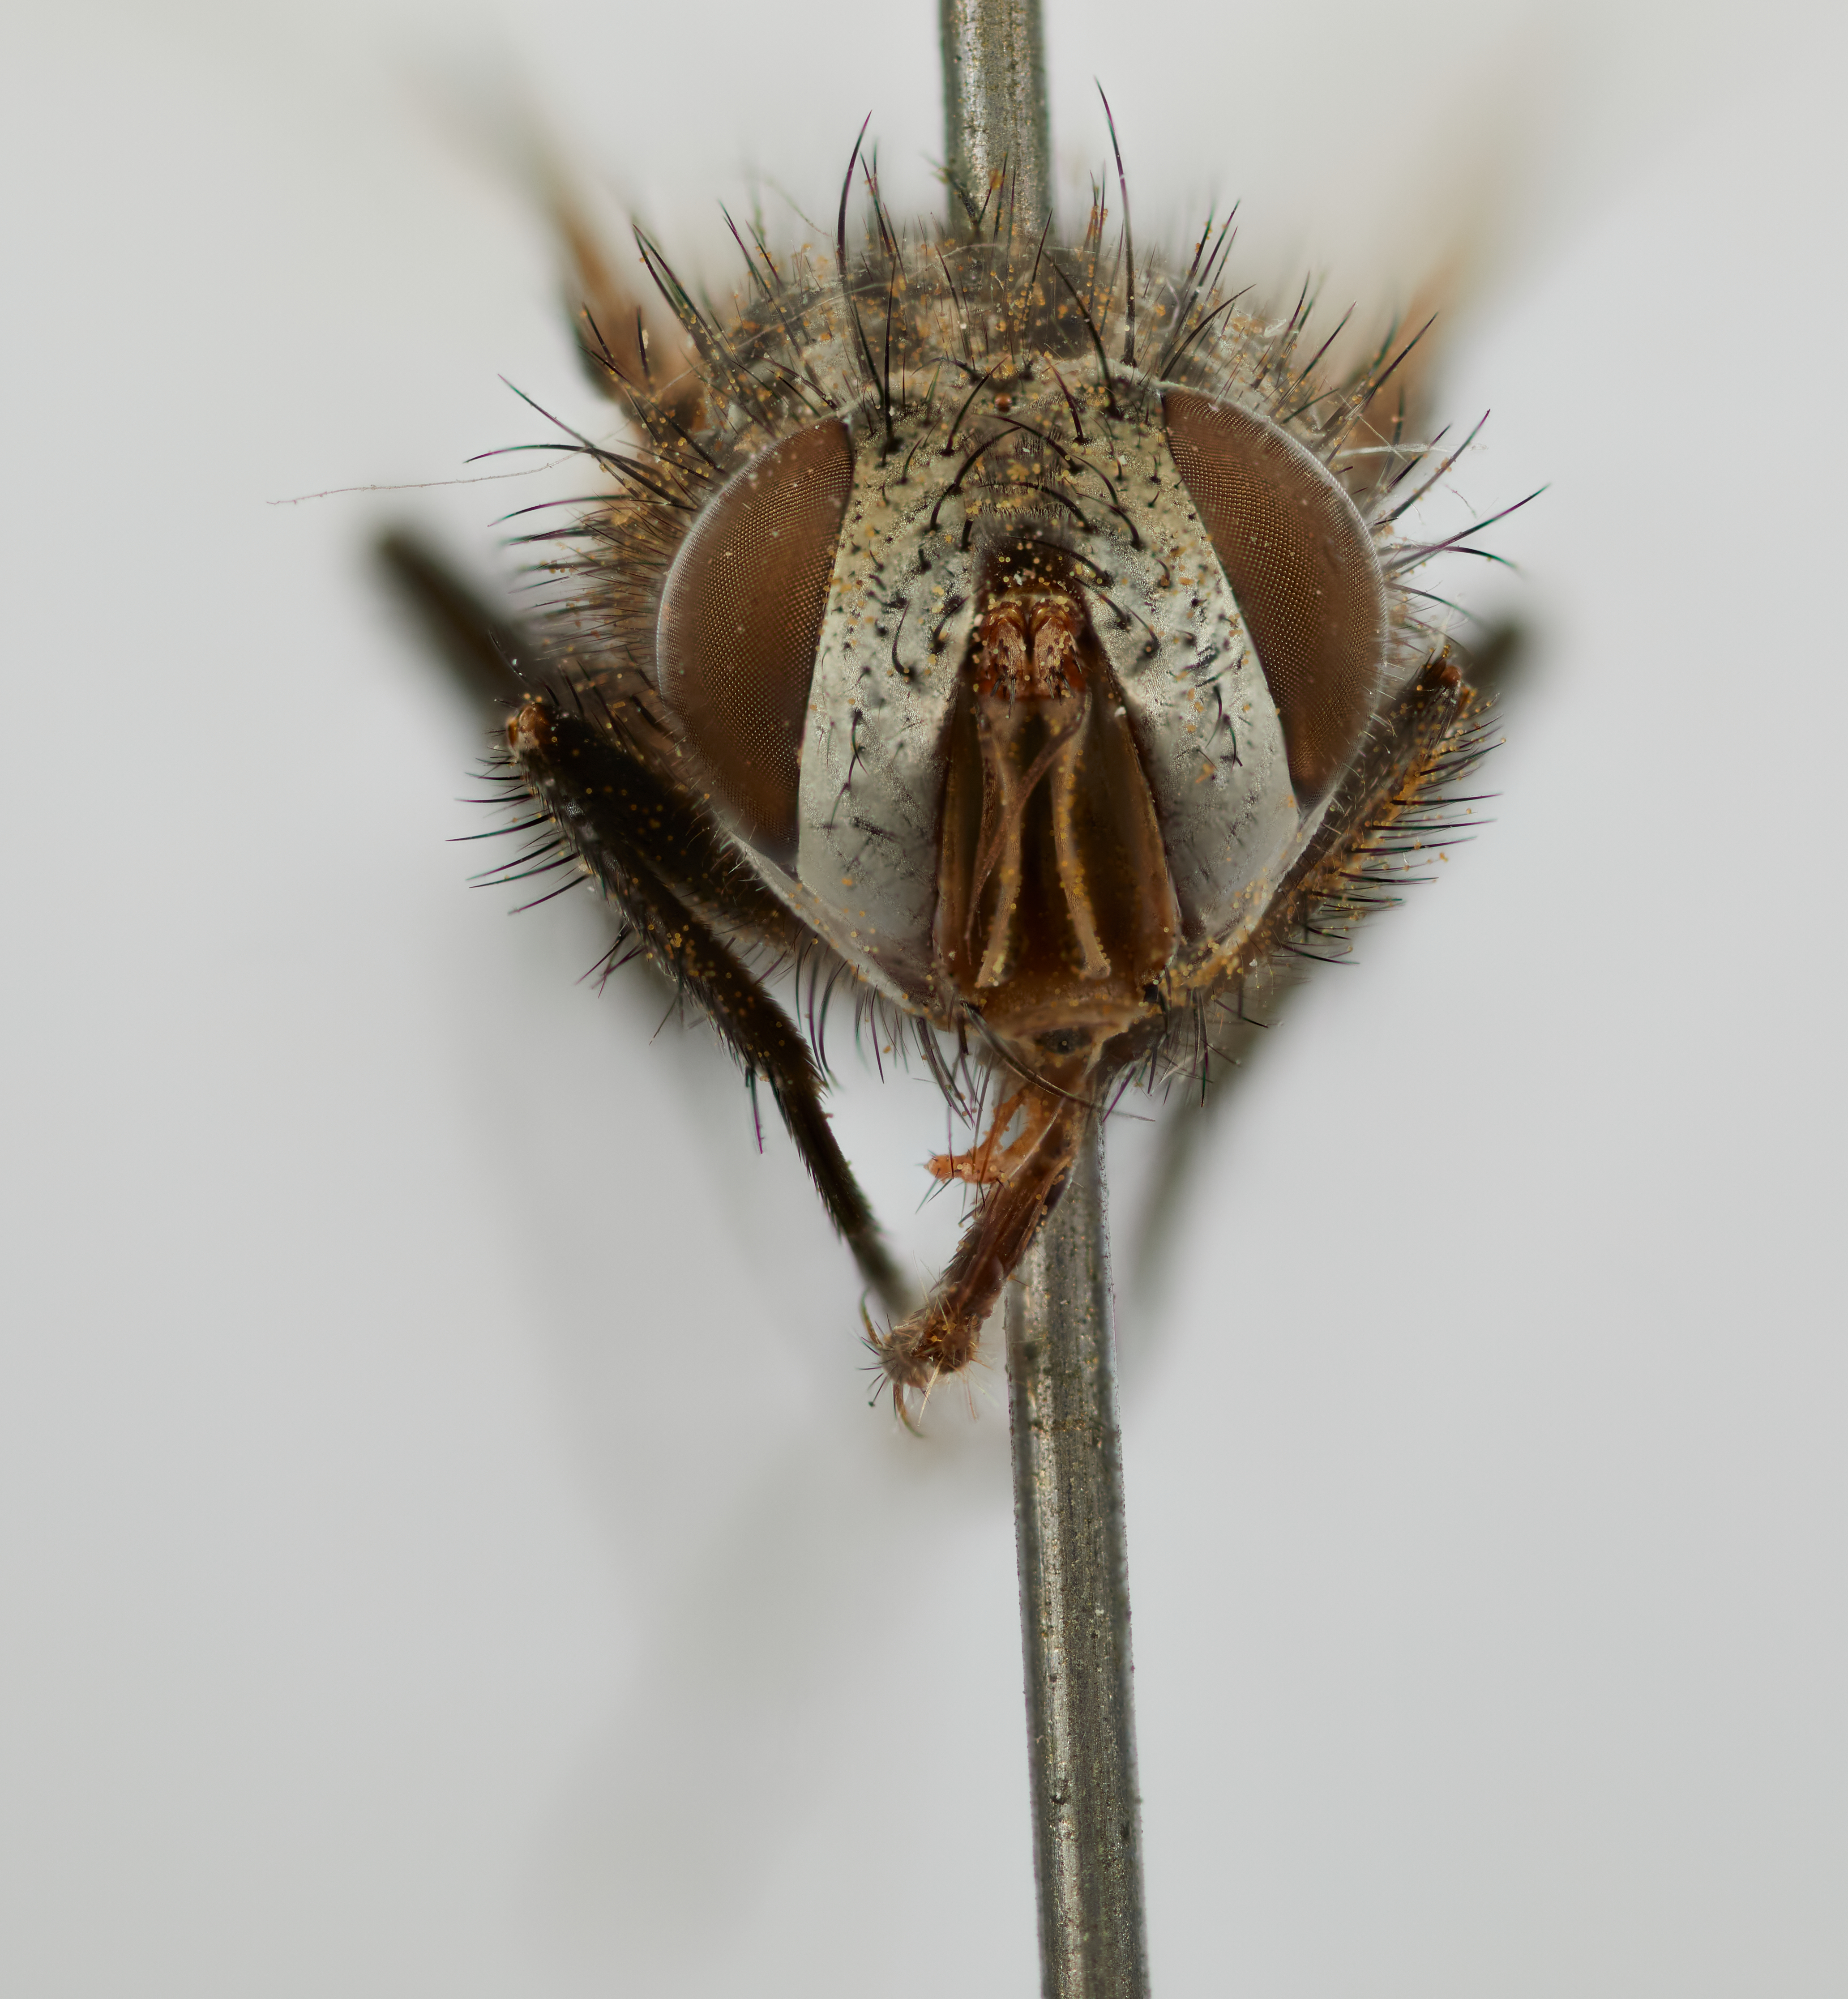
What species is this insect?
Organomyia frontalis
